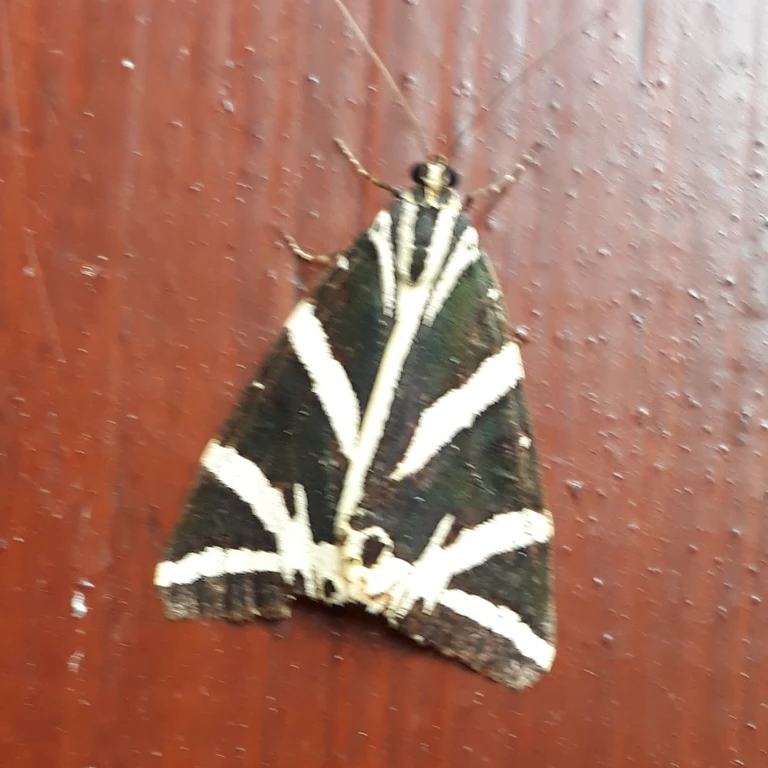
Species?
Euplagia quadripunctaria
